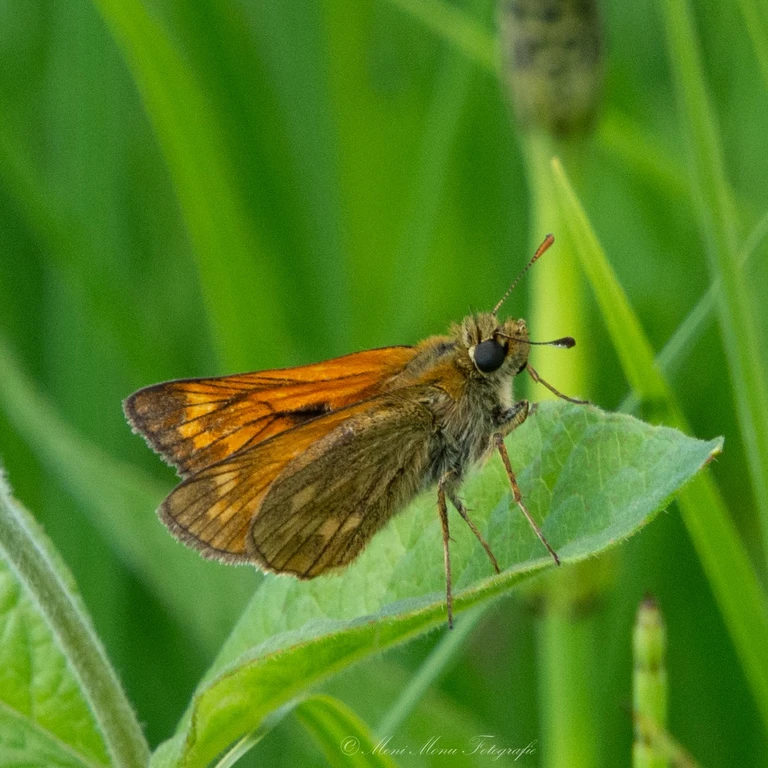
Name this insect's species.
Ochlodes sylvanus (also Ochlodes venata)
